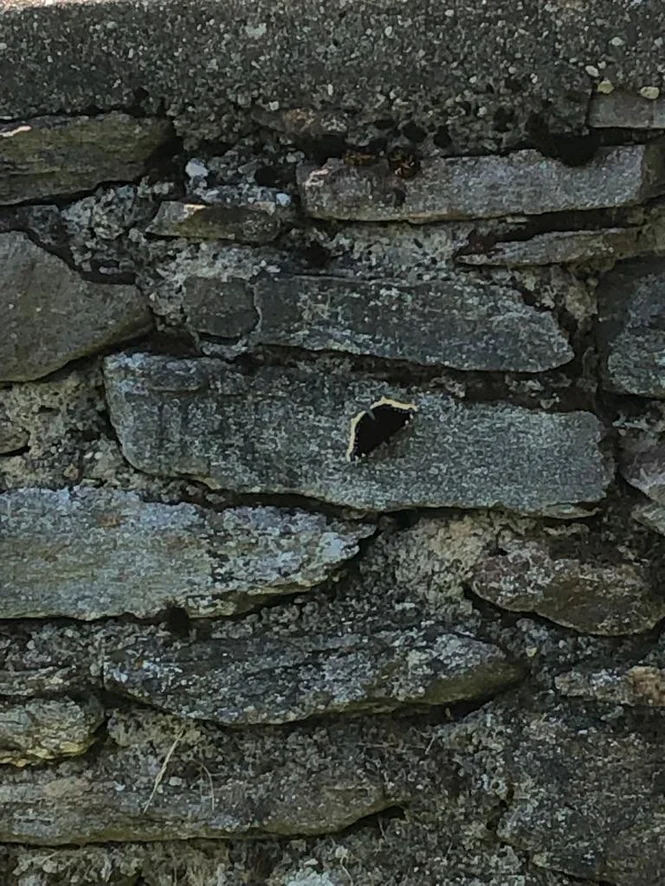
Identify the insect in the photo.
Nymphalis antiopa
